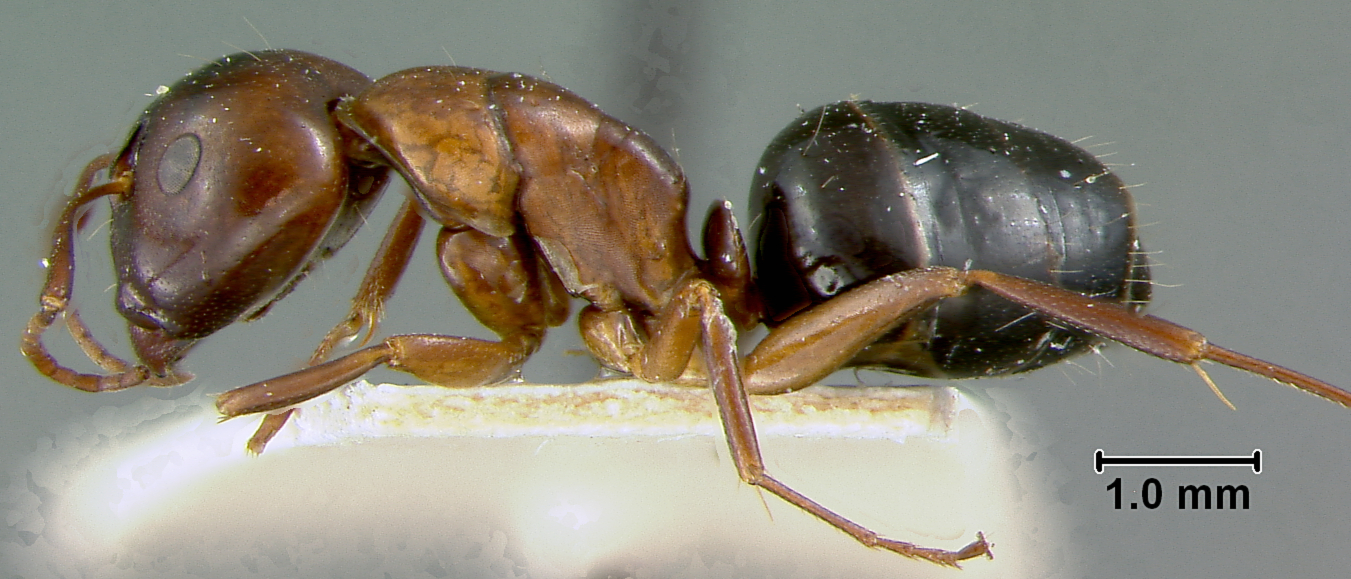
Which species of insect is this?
Camponotus caryae
